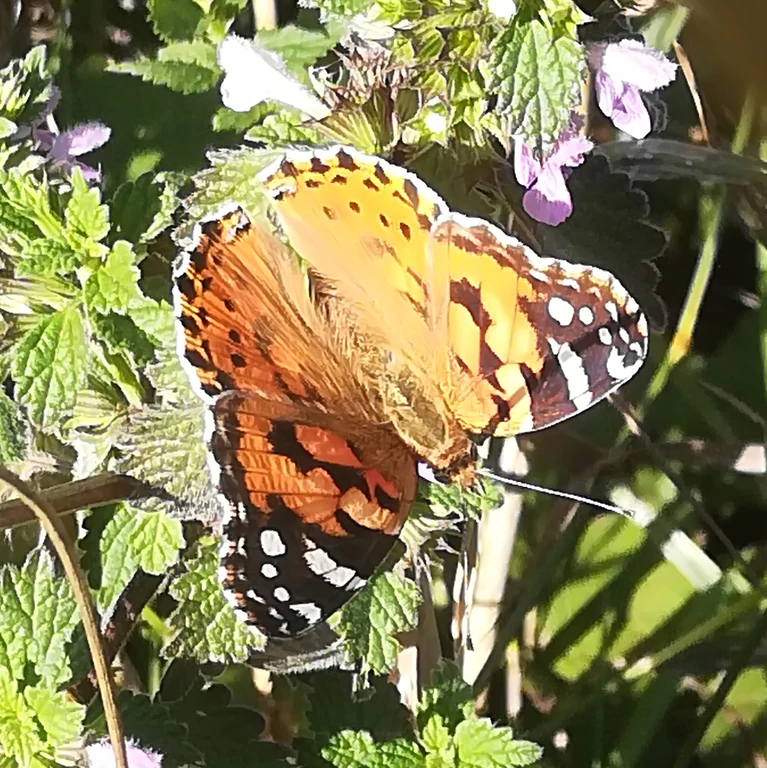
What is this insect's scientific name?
Vanessa cardui
